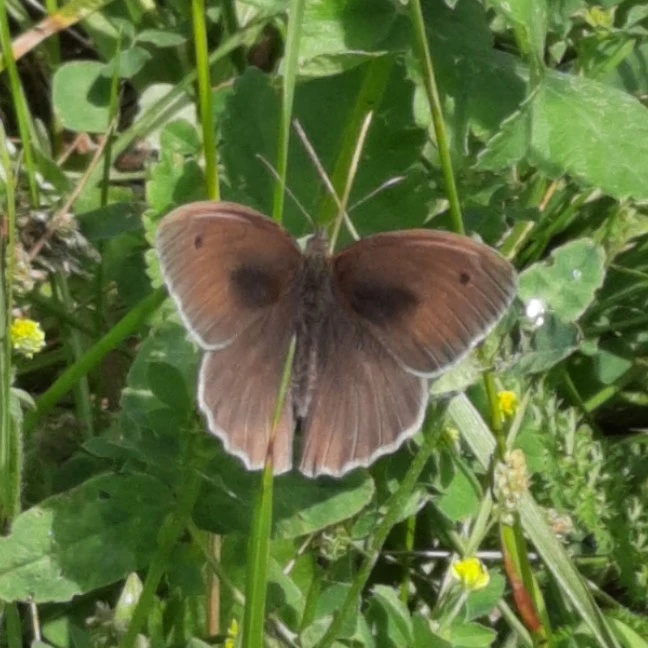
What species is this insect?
Maniola jurtina
